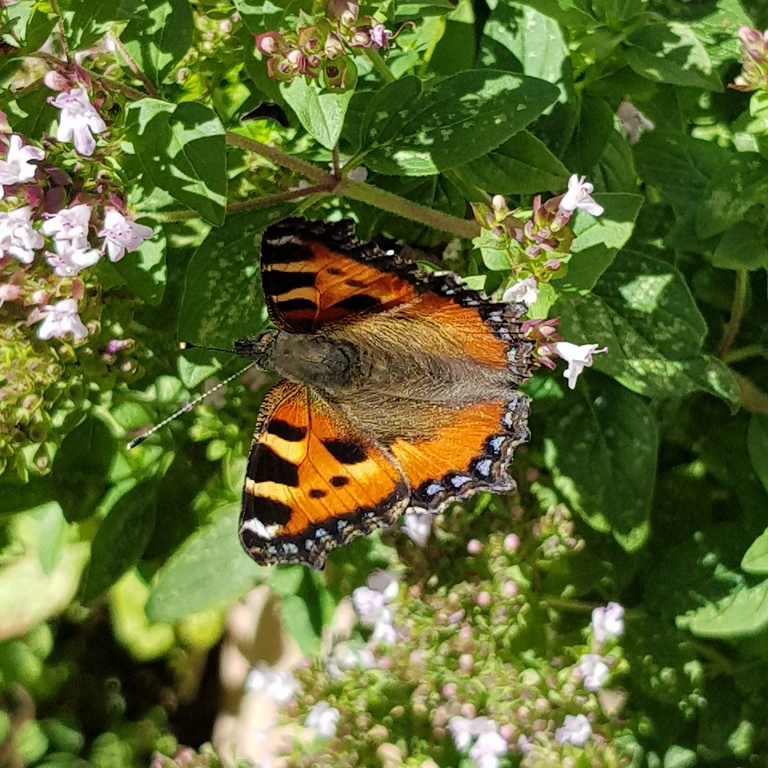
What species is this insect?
Aglais urticae
